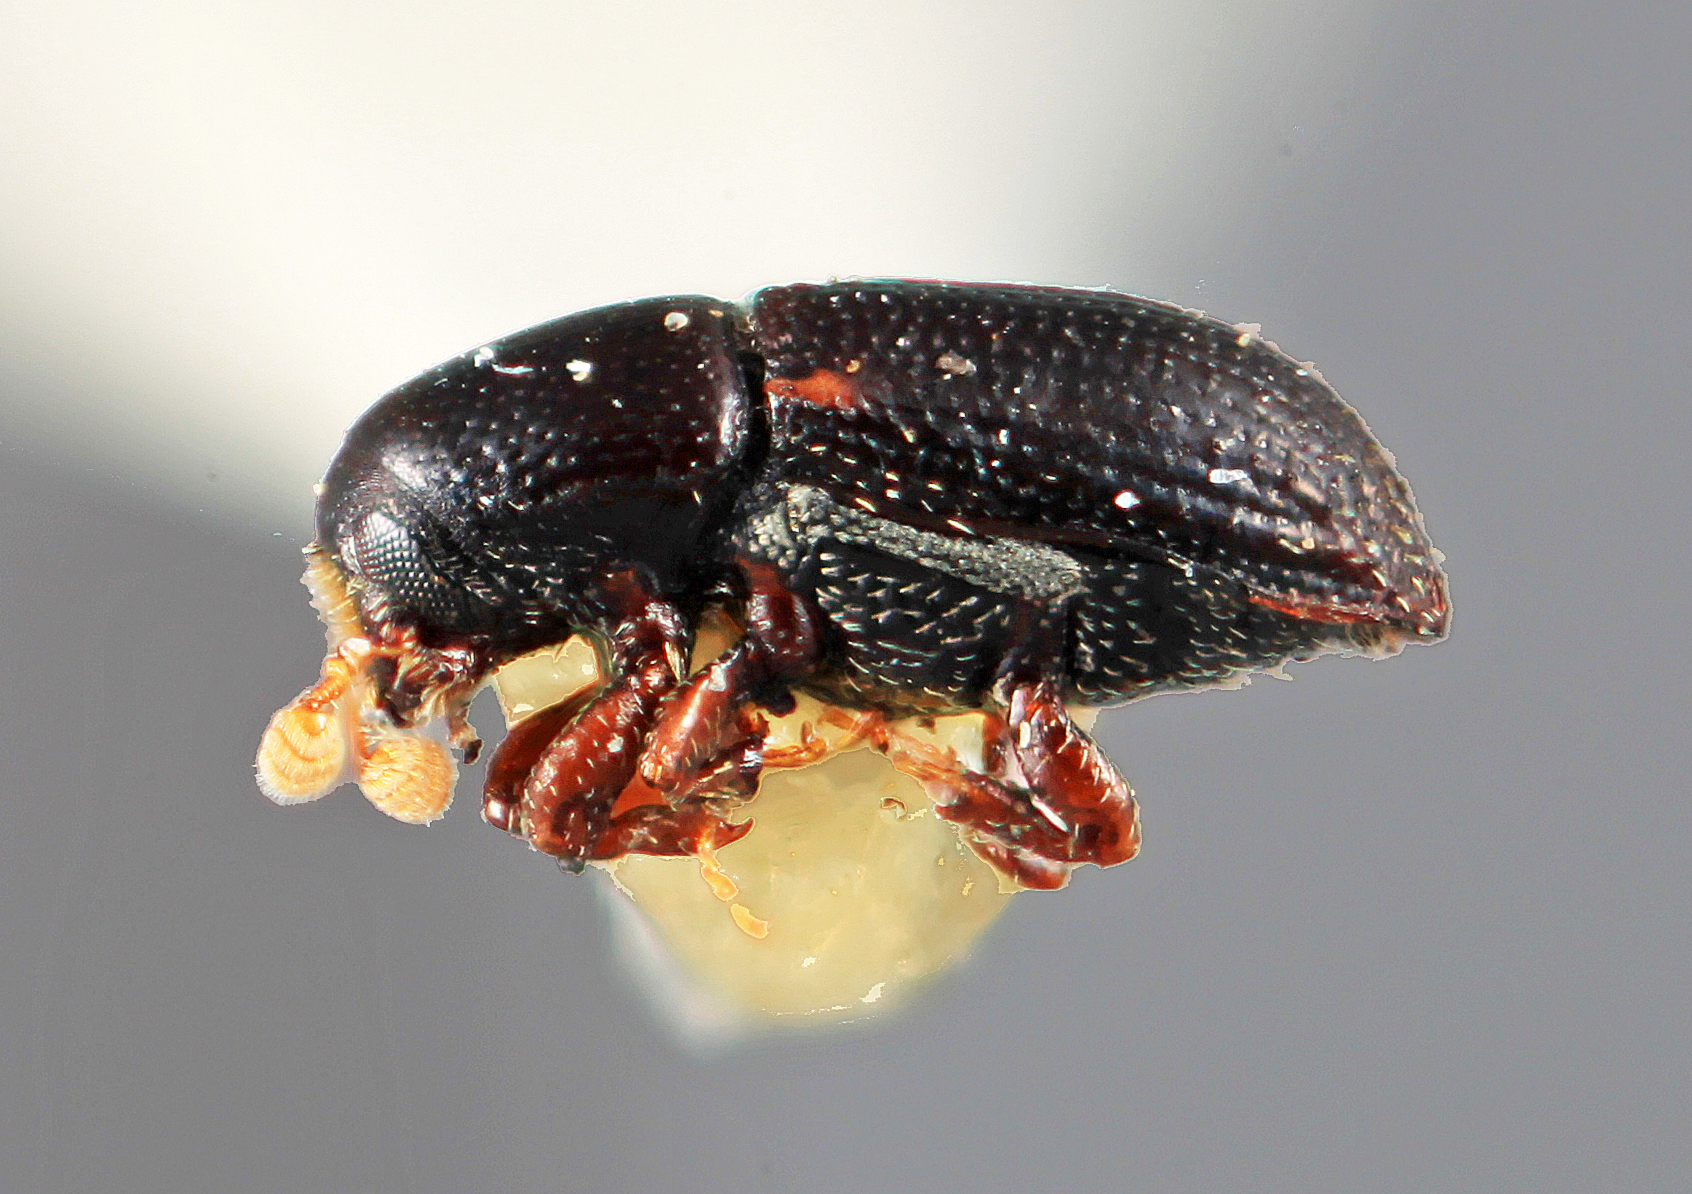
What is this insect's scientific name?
Cnemonyx exilis (also Loganius exilis)
